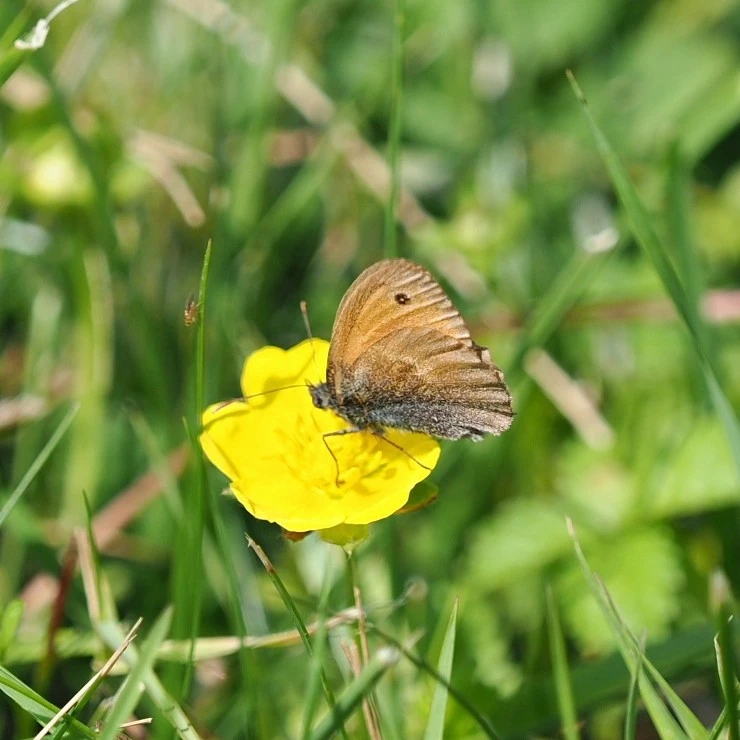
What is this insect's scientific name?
Coenonympha pamphilus
